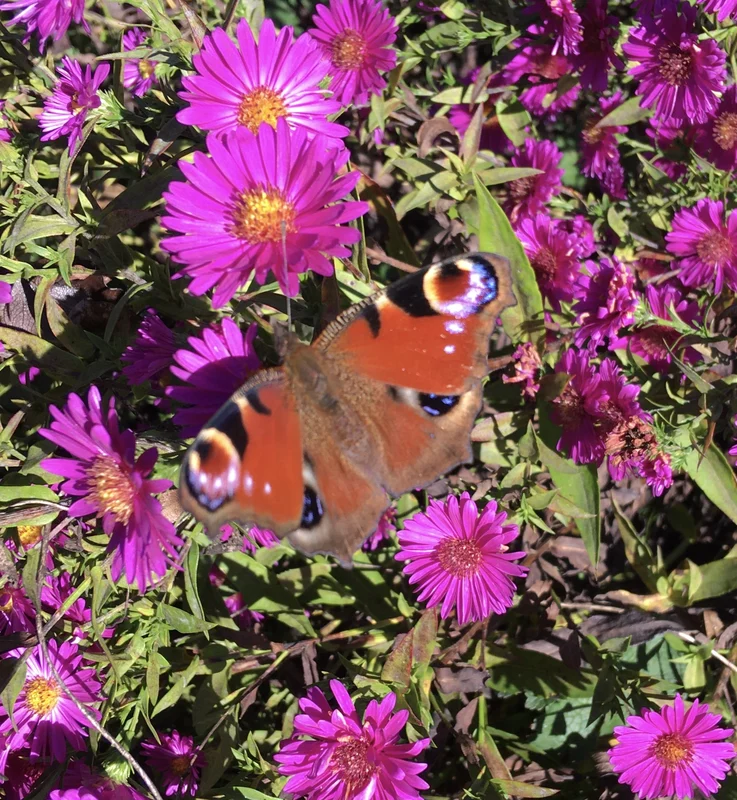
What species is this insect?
Aglais io
